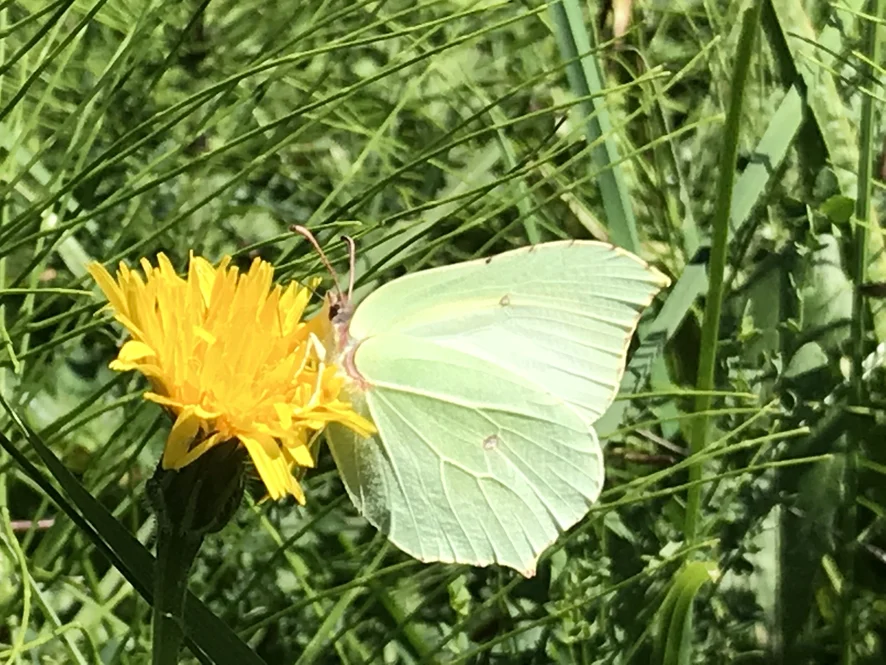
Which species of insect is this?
Gonepteryx rhamni
